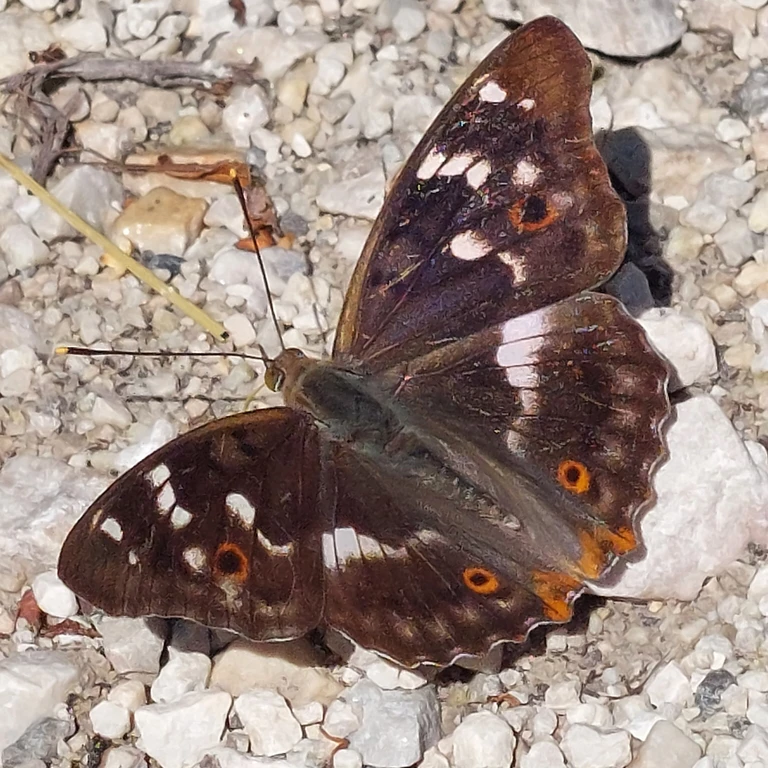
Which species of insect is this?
Apatura ilia
